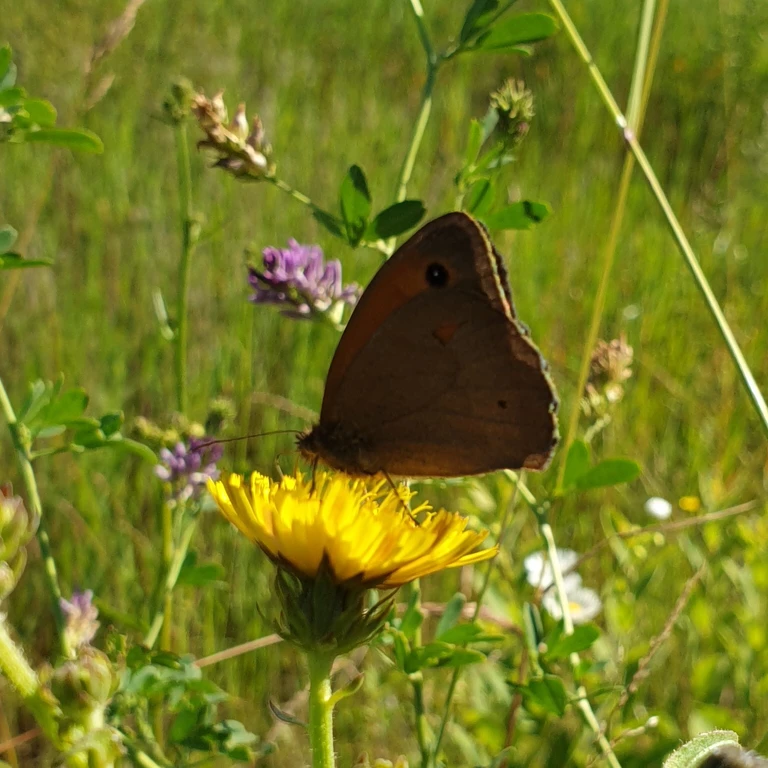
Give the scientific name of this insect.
Maniola jurtina
